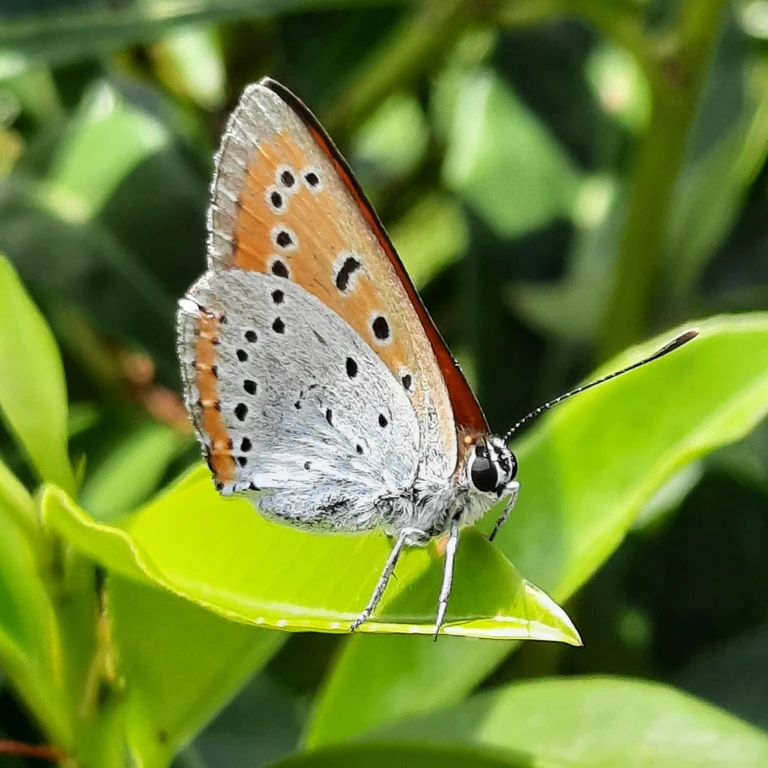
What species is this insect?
Lycaena dispar
